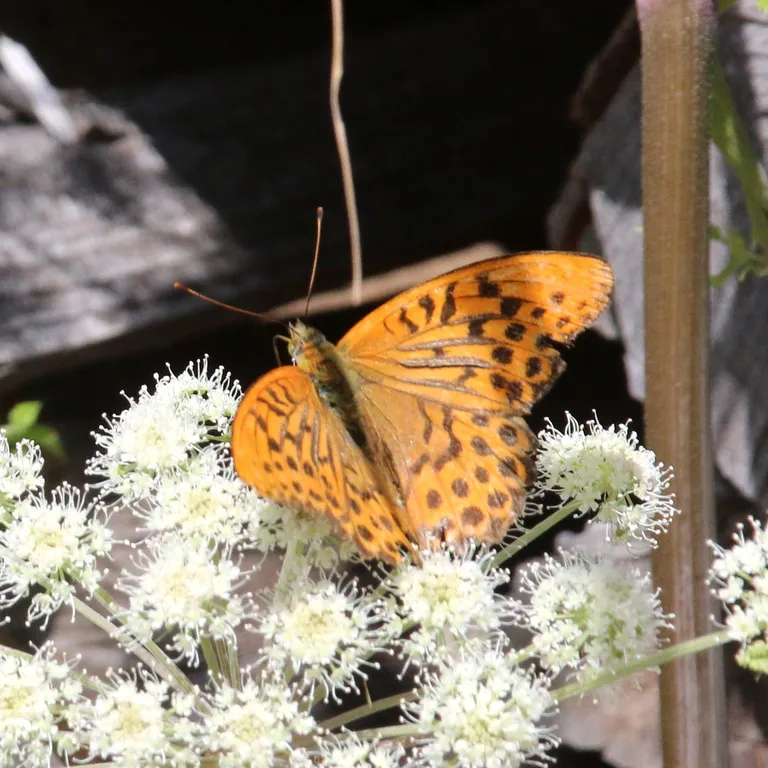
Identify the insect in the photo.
Argynnis paphia
